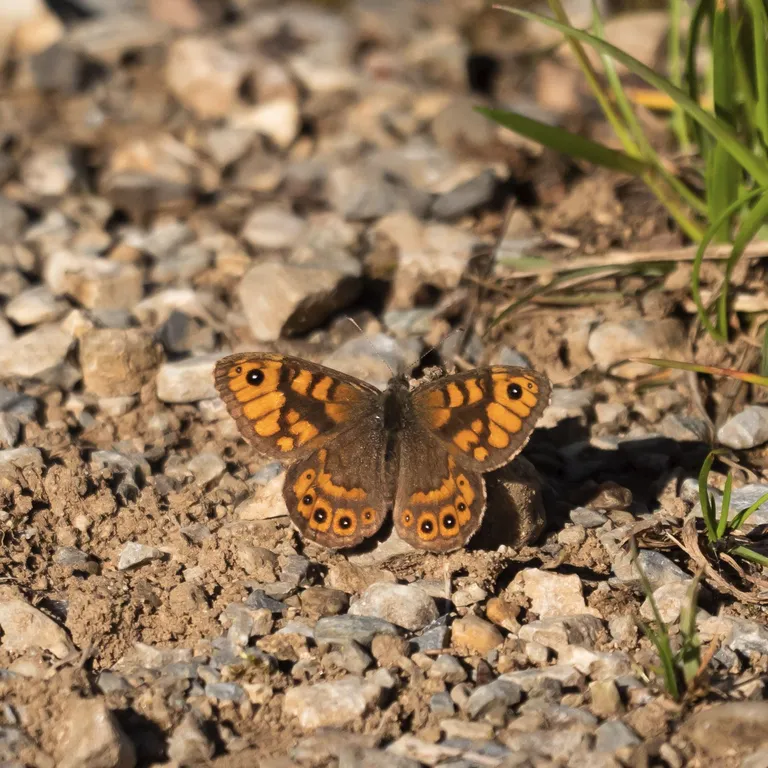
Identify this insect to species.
Lasiommata megera (also Pararge megera)
